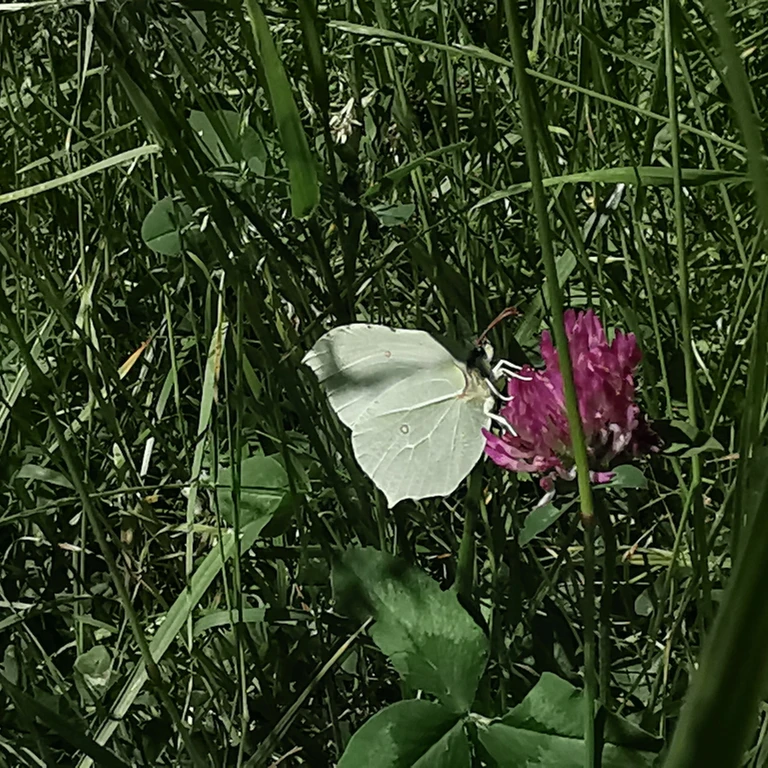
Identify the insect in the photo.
Gonepteryx rhamni
